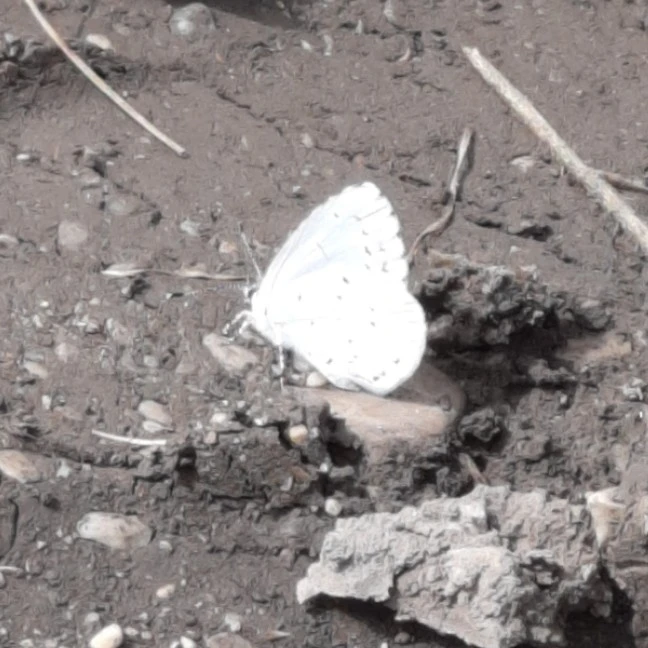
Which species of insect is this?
Celastrina argiolus
